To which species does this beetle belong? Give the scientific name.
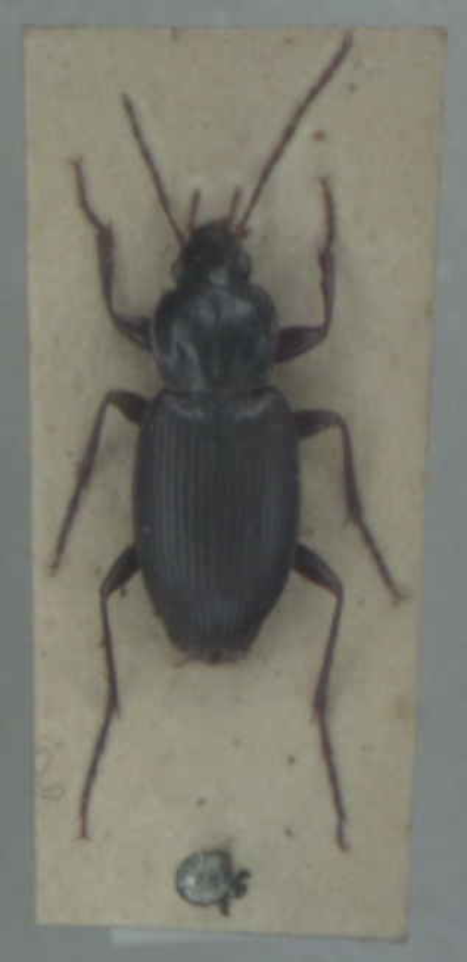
Calathus rotundicollis
